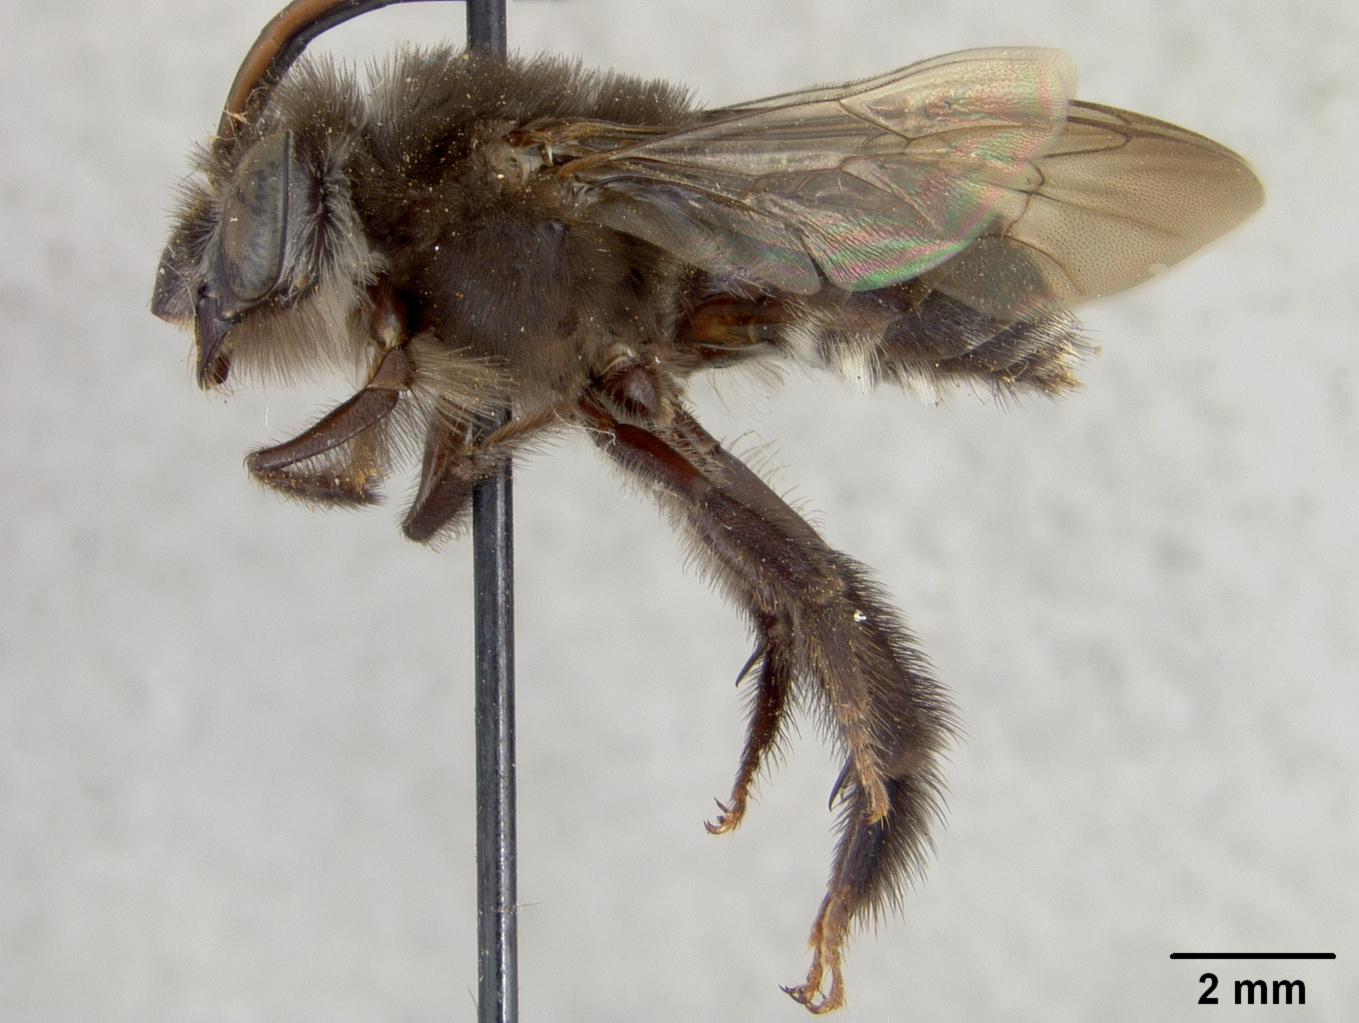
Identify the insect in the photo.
Macroglossapis nigrovillosa
